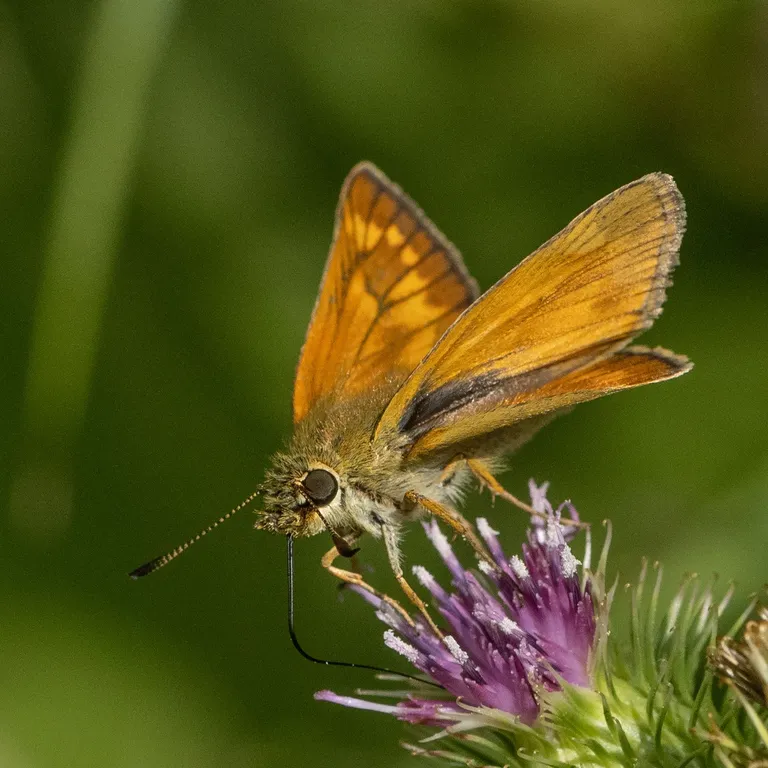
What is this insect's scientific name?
Ochlodes sylvanus (also Ochlodes venata)
